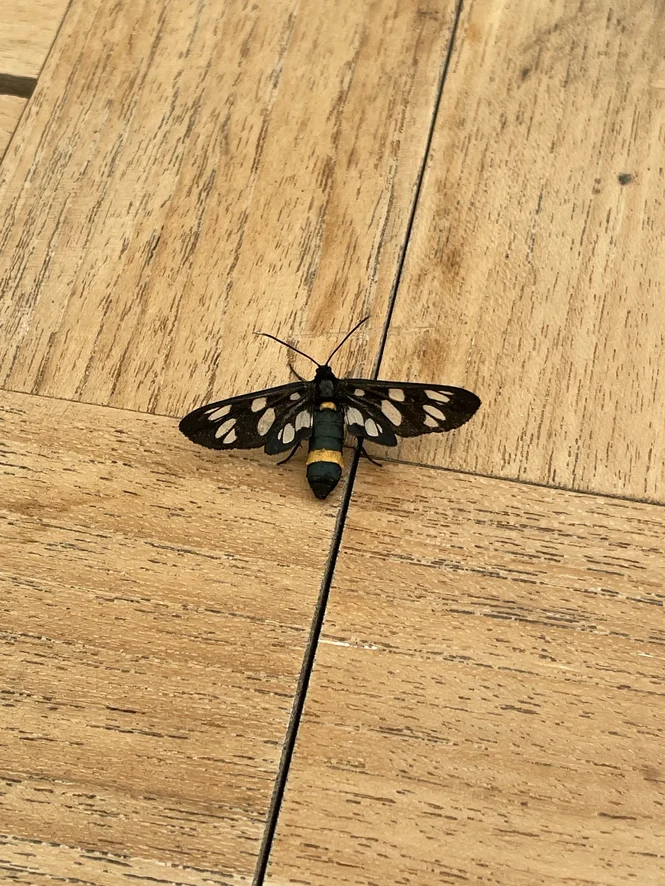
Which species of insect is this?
Amata phegea
